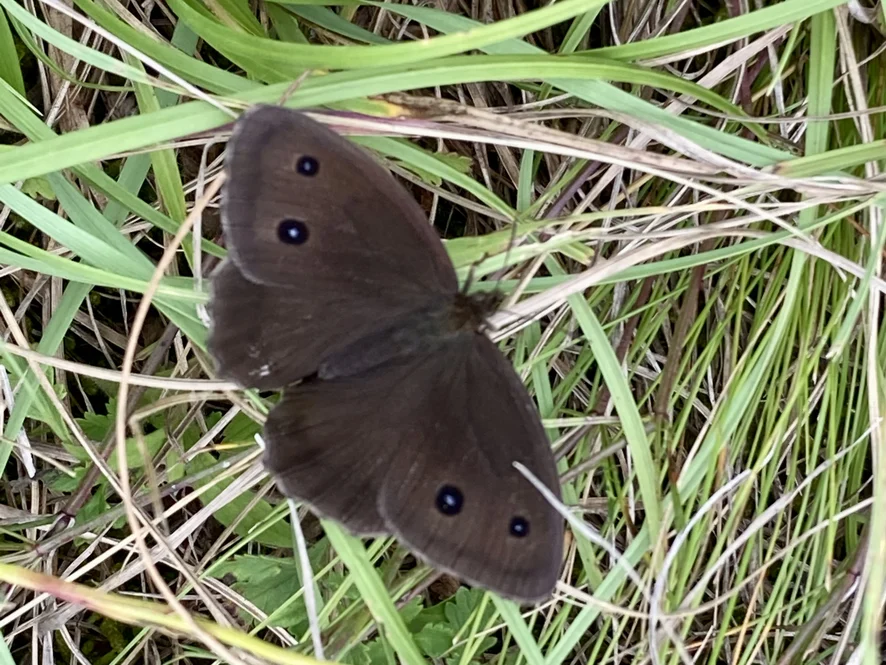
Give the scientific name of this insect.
Minois dryas
